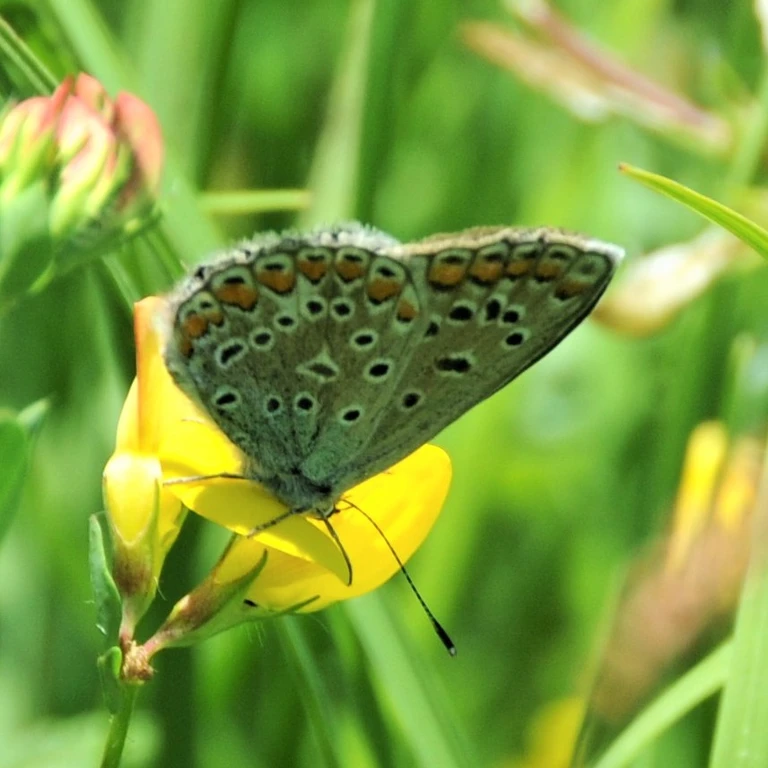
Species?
Polyommatus icarus
